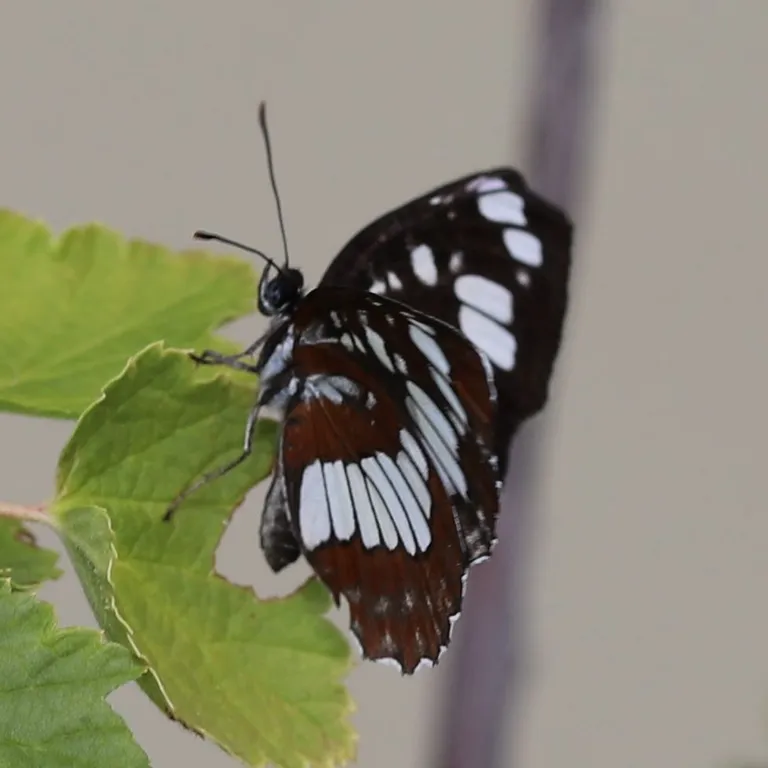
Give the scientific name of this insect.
Neptis rivularis
